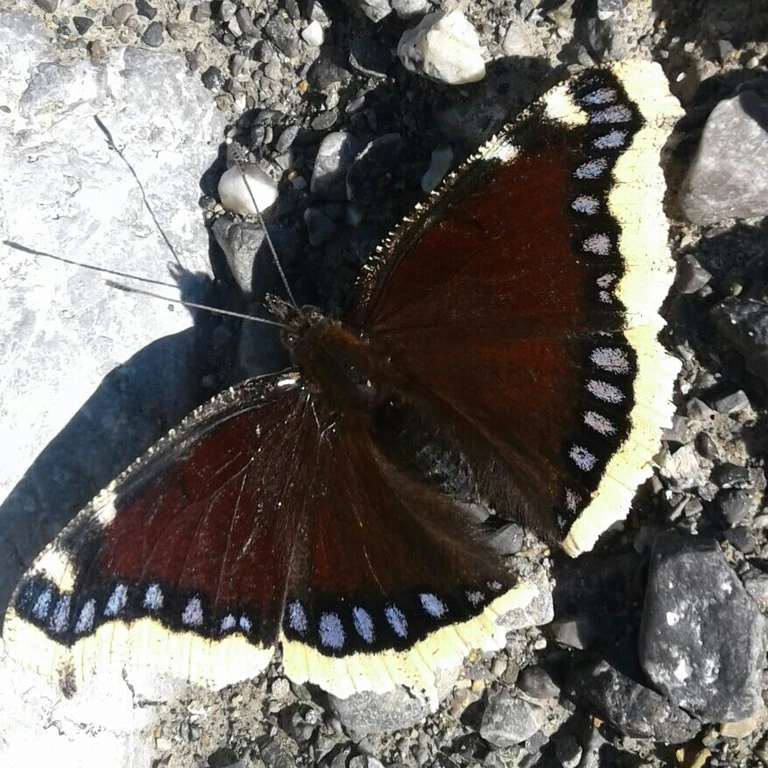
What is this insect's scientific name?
Nymphalis antiopa
